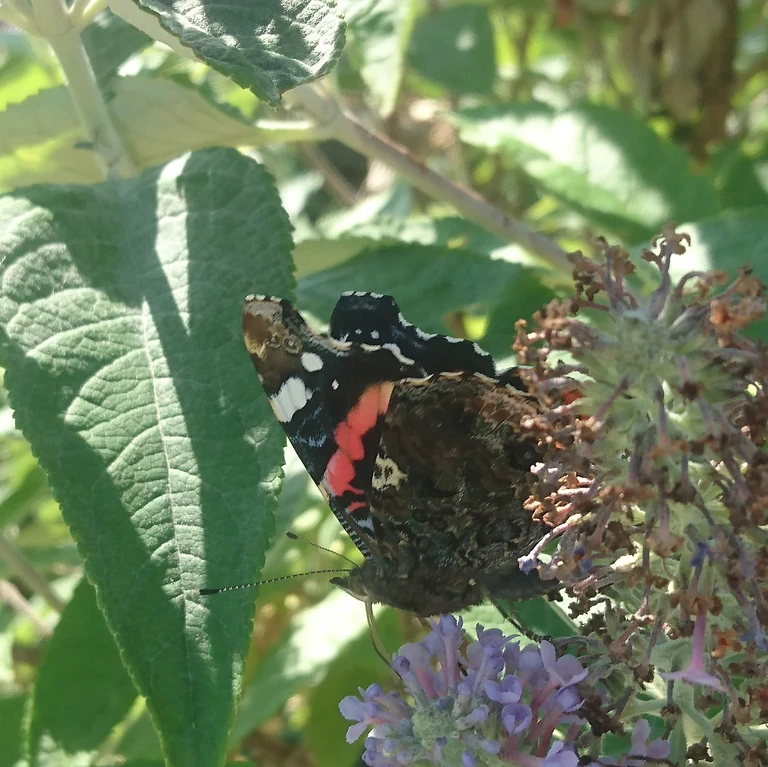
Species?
Vanessa atalanta
